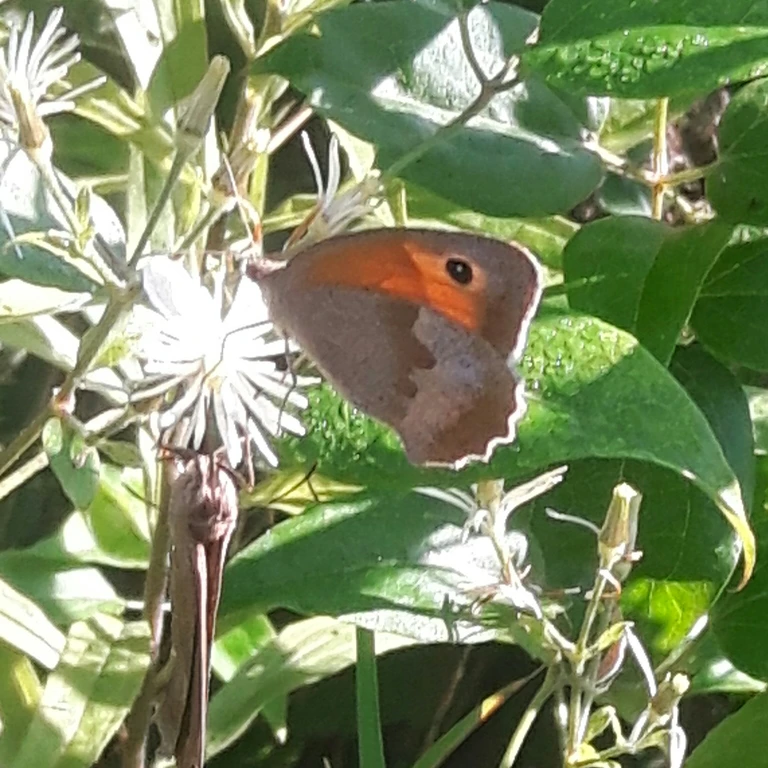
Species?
Maniola jurtina
